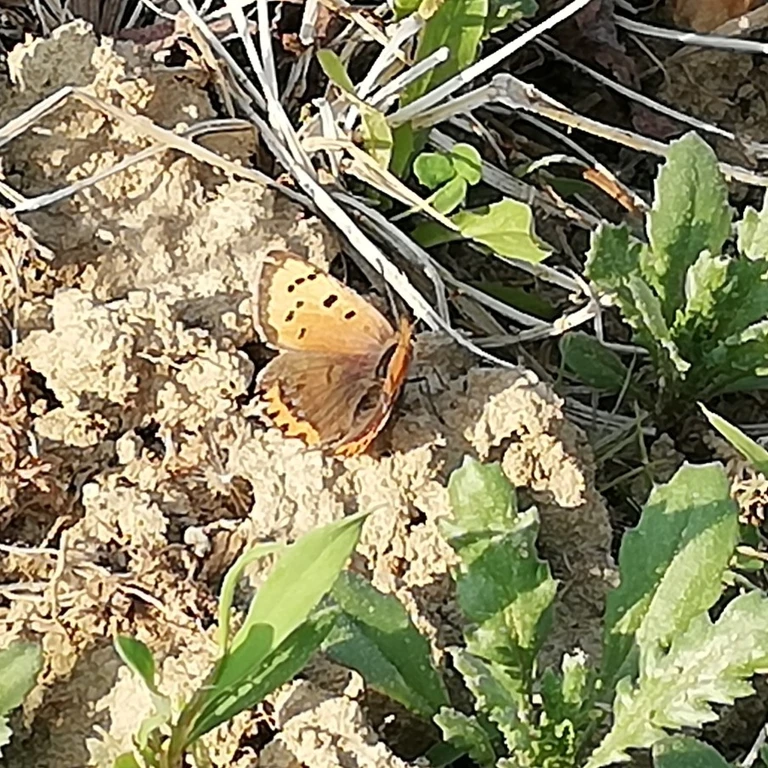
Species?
Lycaena phlaeas
